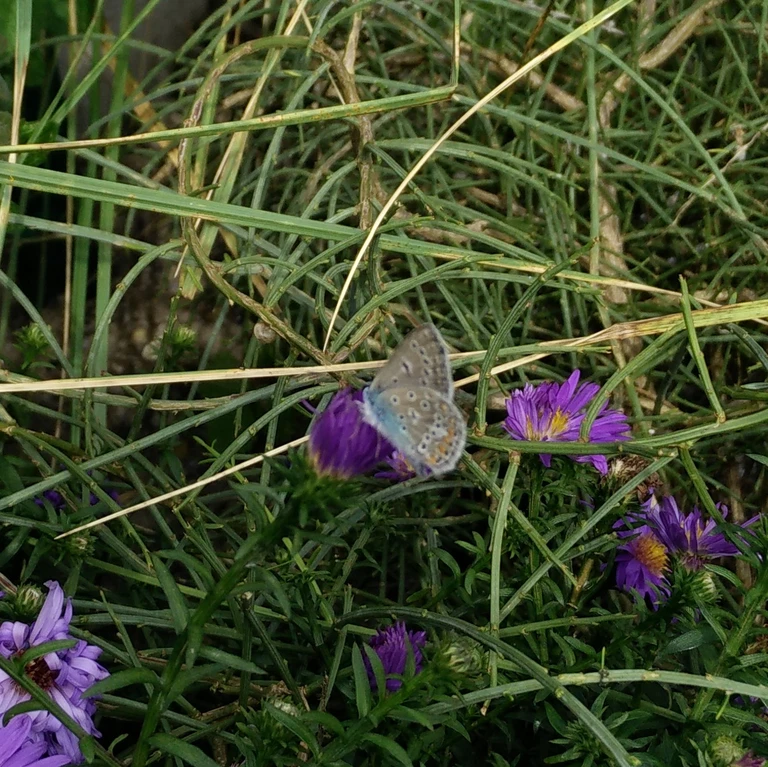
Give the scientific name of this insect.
Polyommatus icarus
